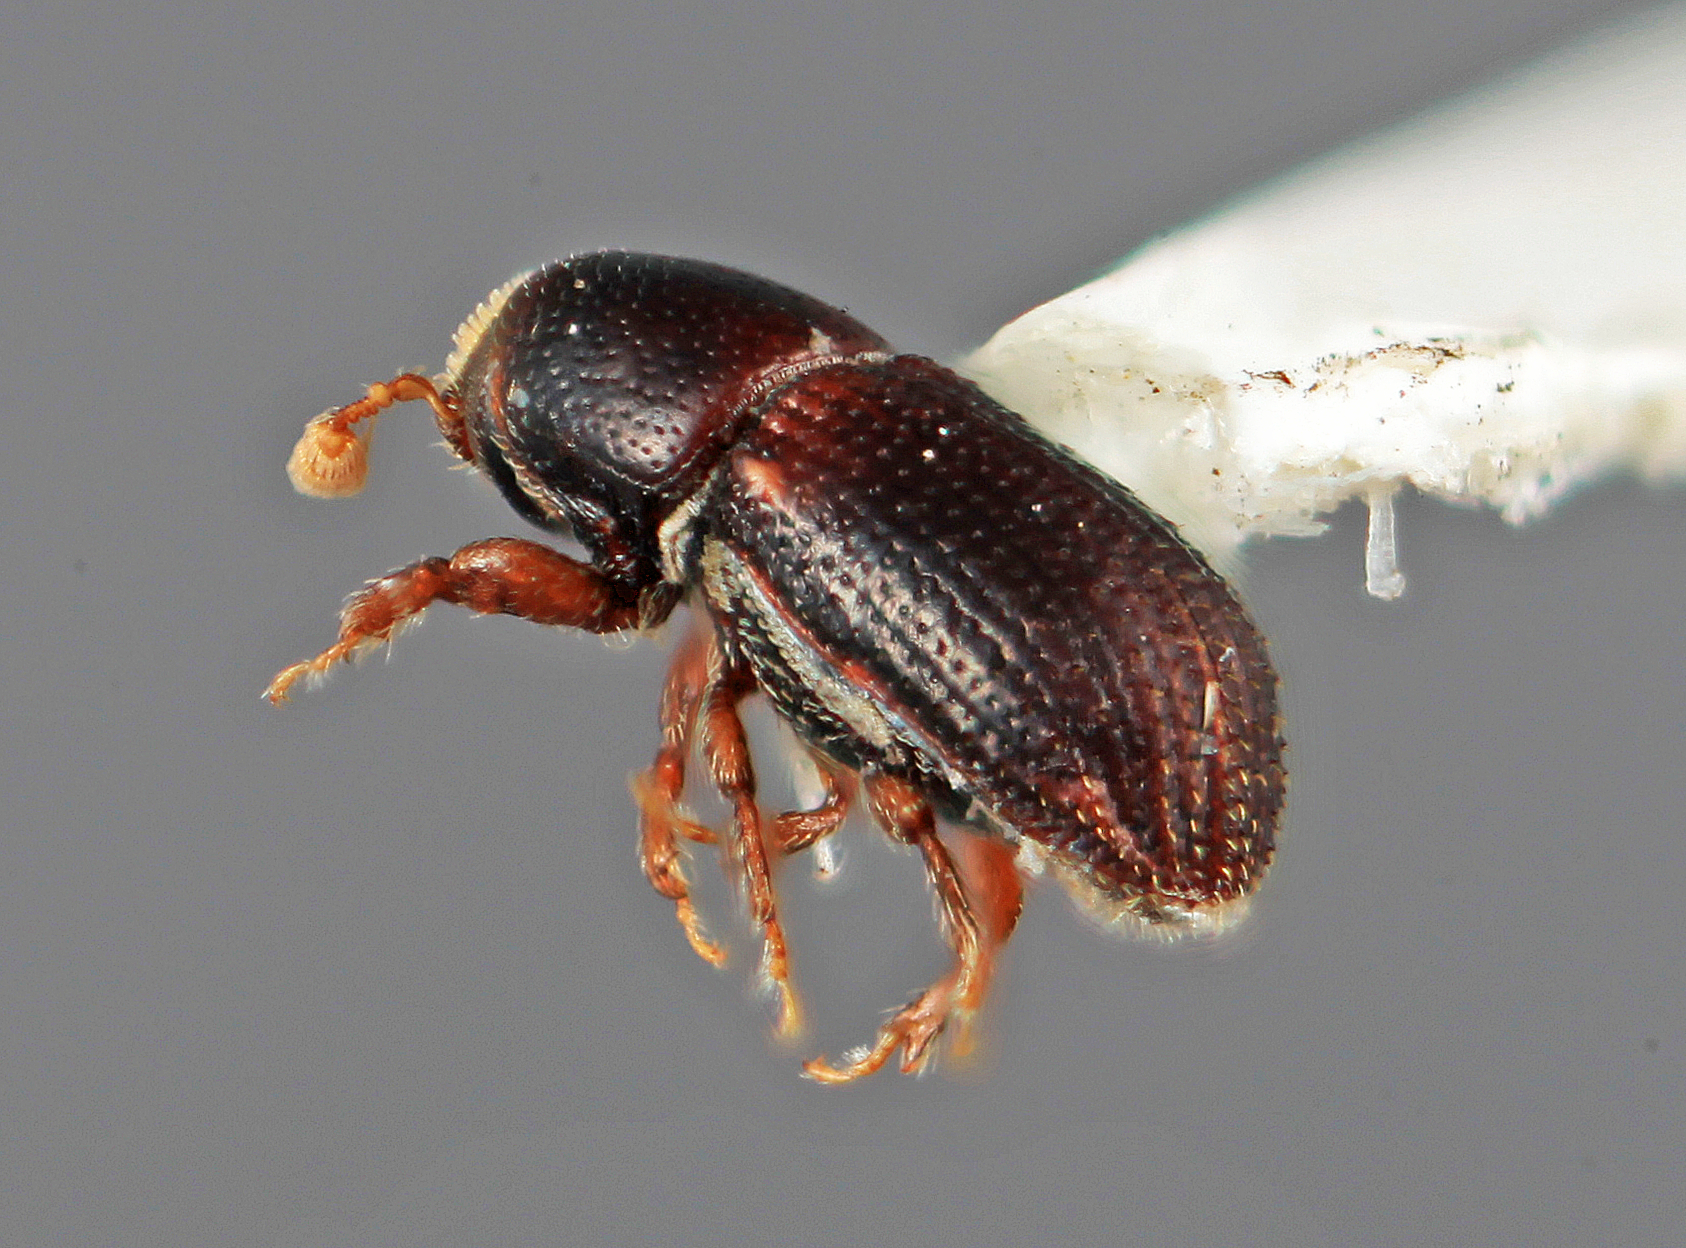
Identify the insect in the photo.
Loganius gracilens (also Cnemonyx gracilens)
